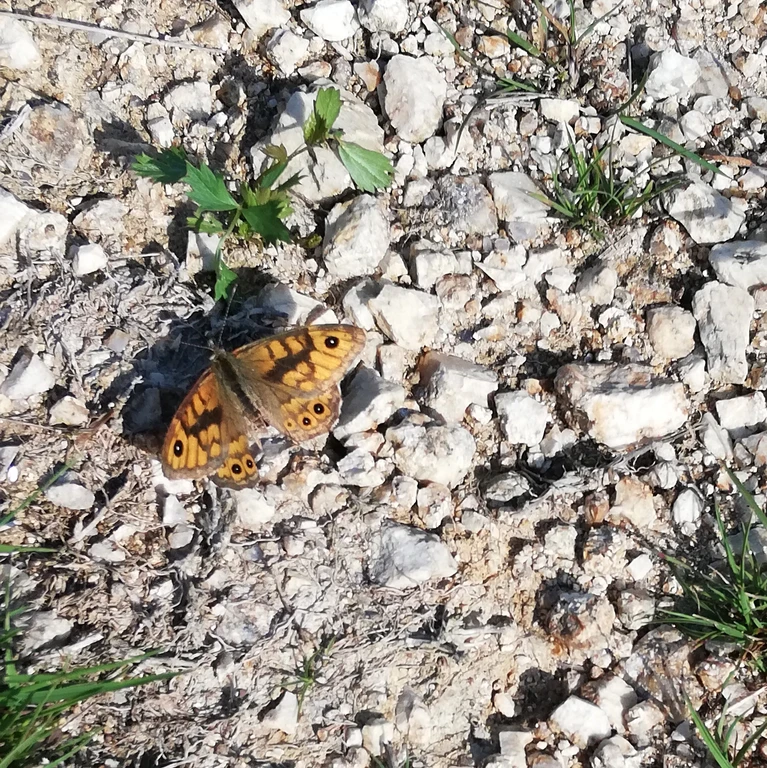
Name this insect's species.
Lasiommata megera (also Pararge megera)
